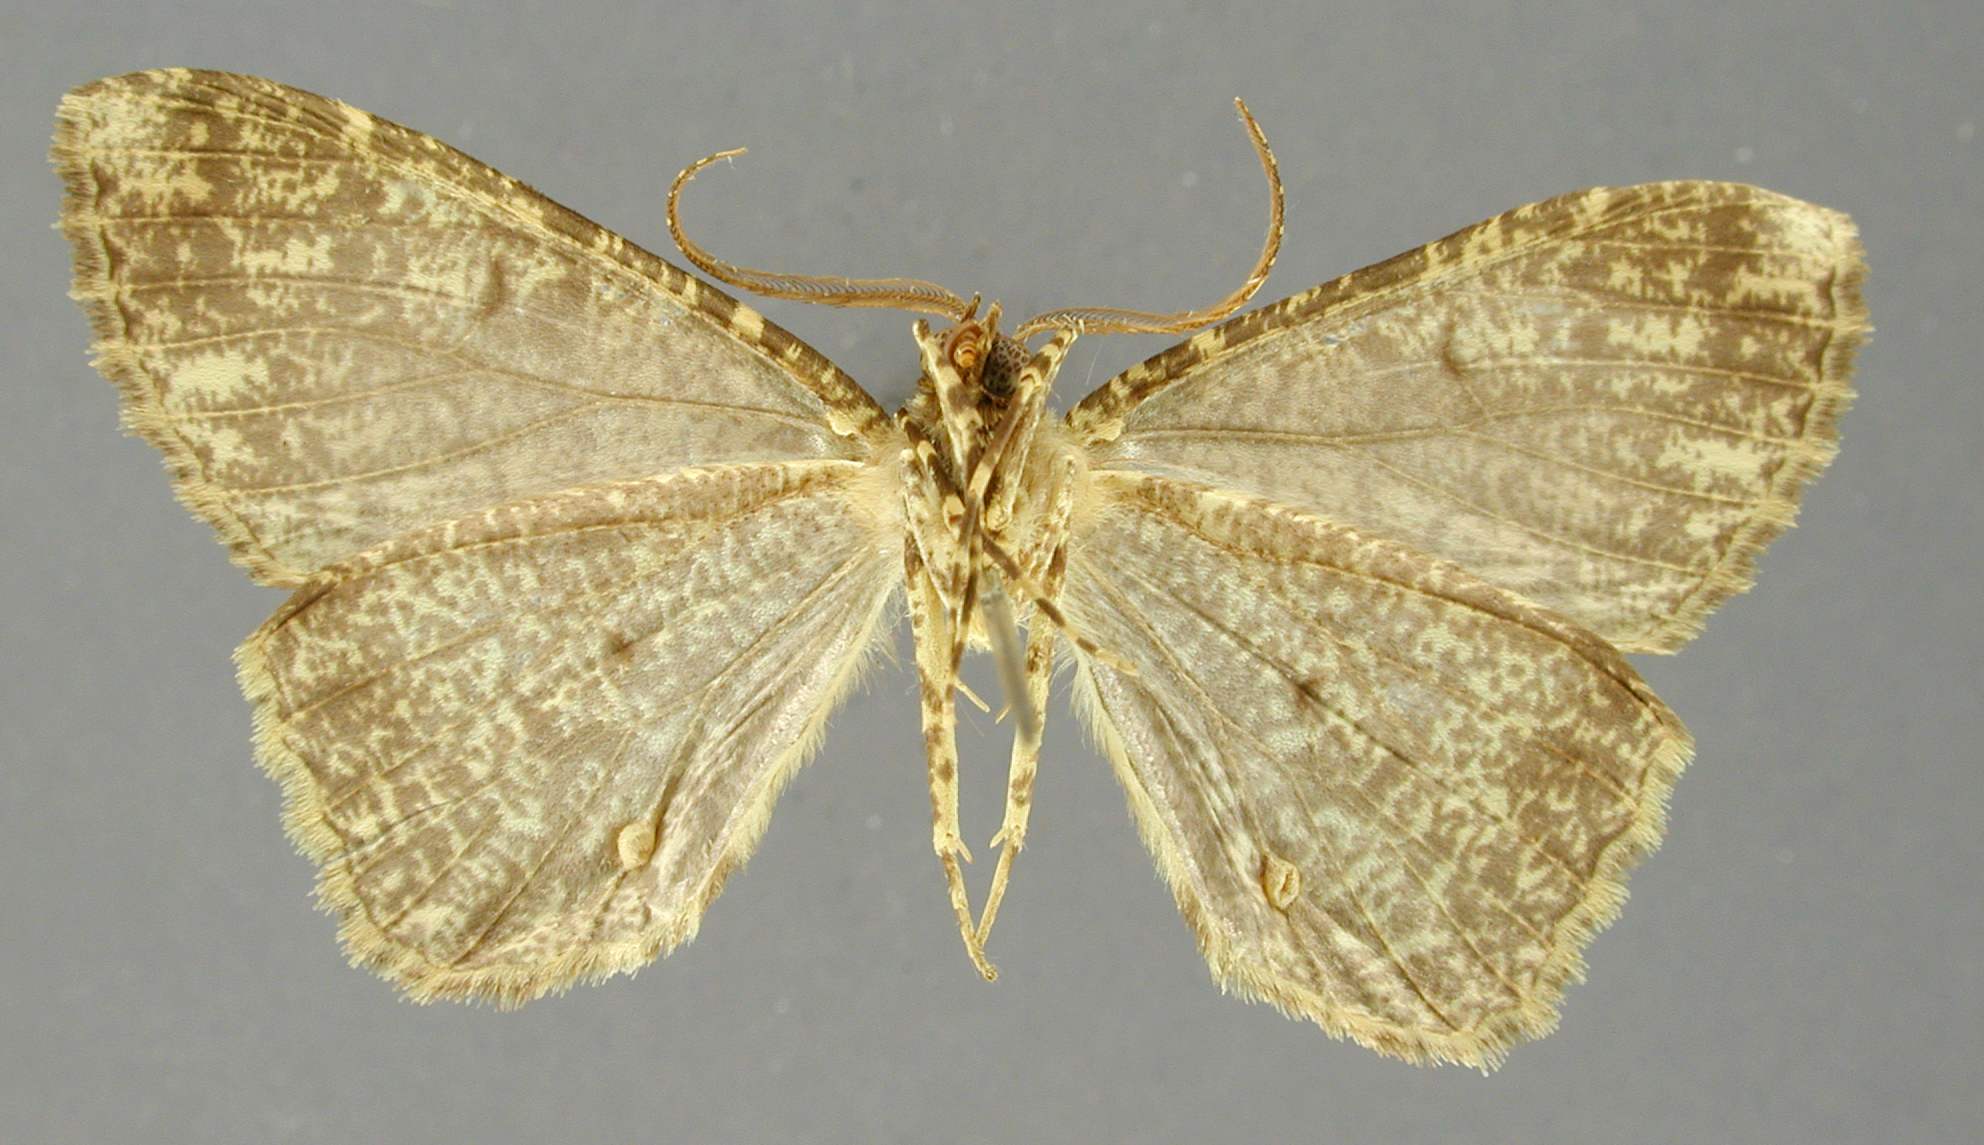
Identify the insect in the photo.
Pherotesia malinaria
